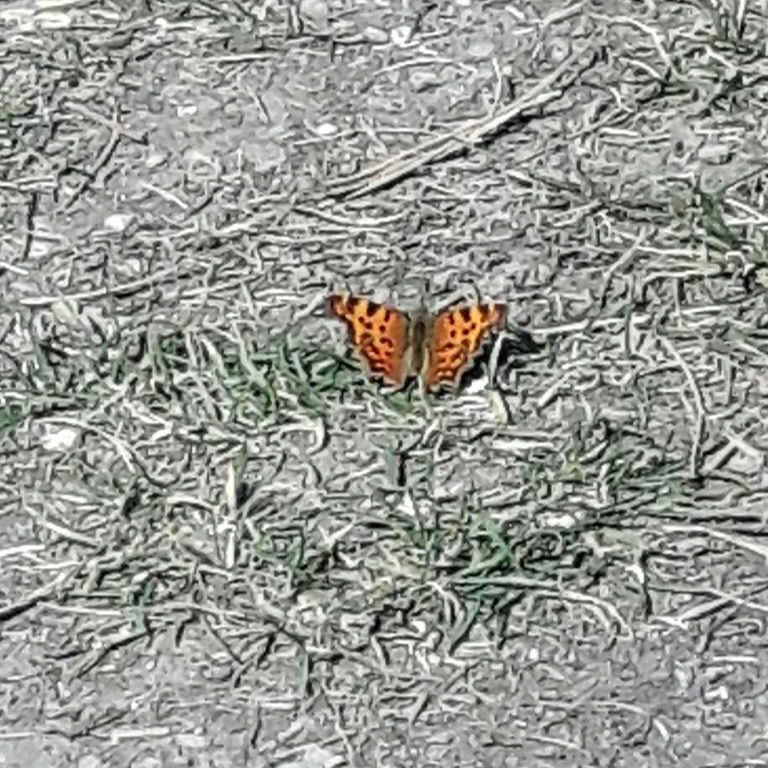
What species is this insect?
Polygonia c-album
